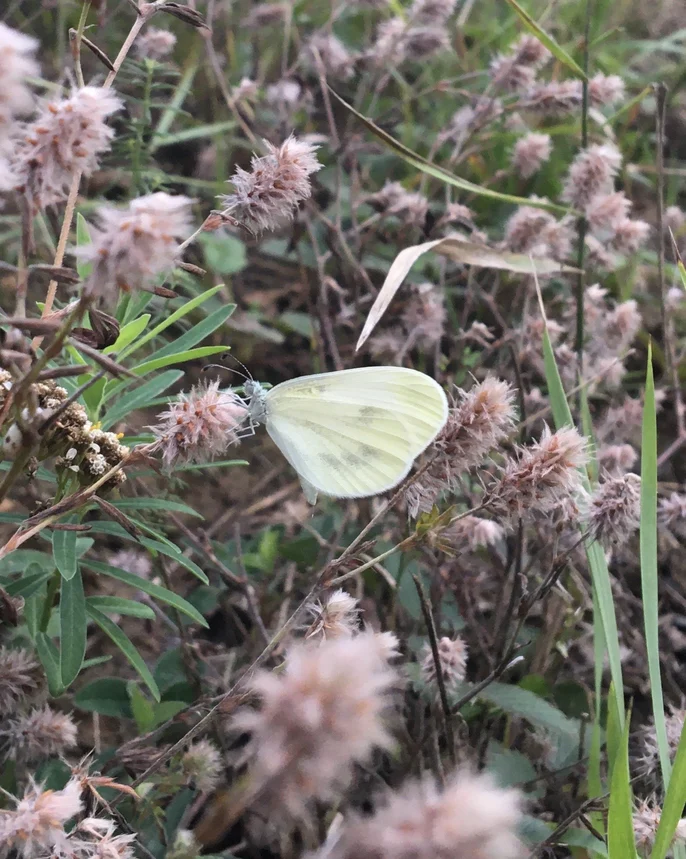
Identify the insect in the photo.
Leptidea sinapis/juvernica
